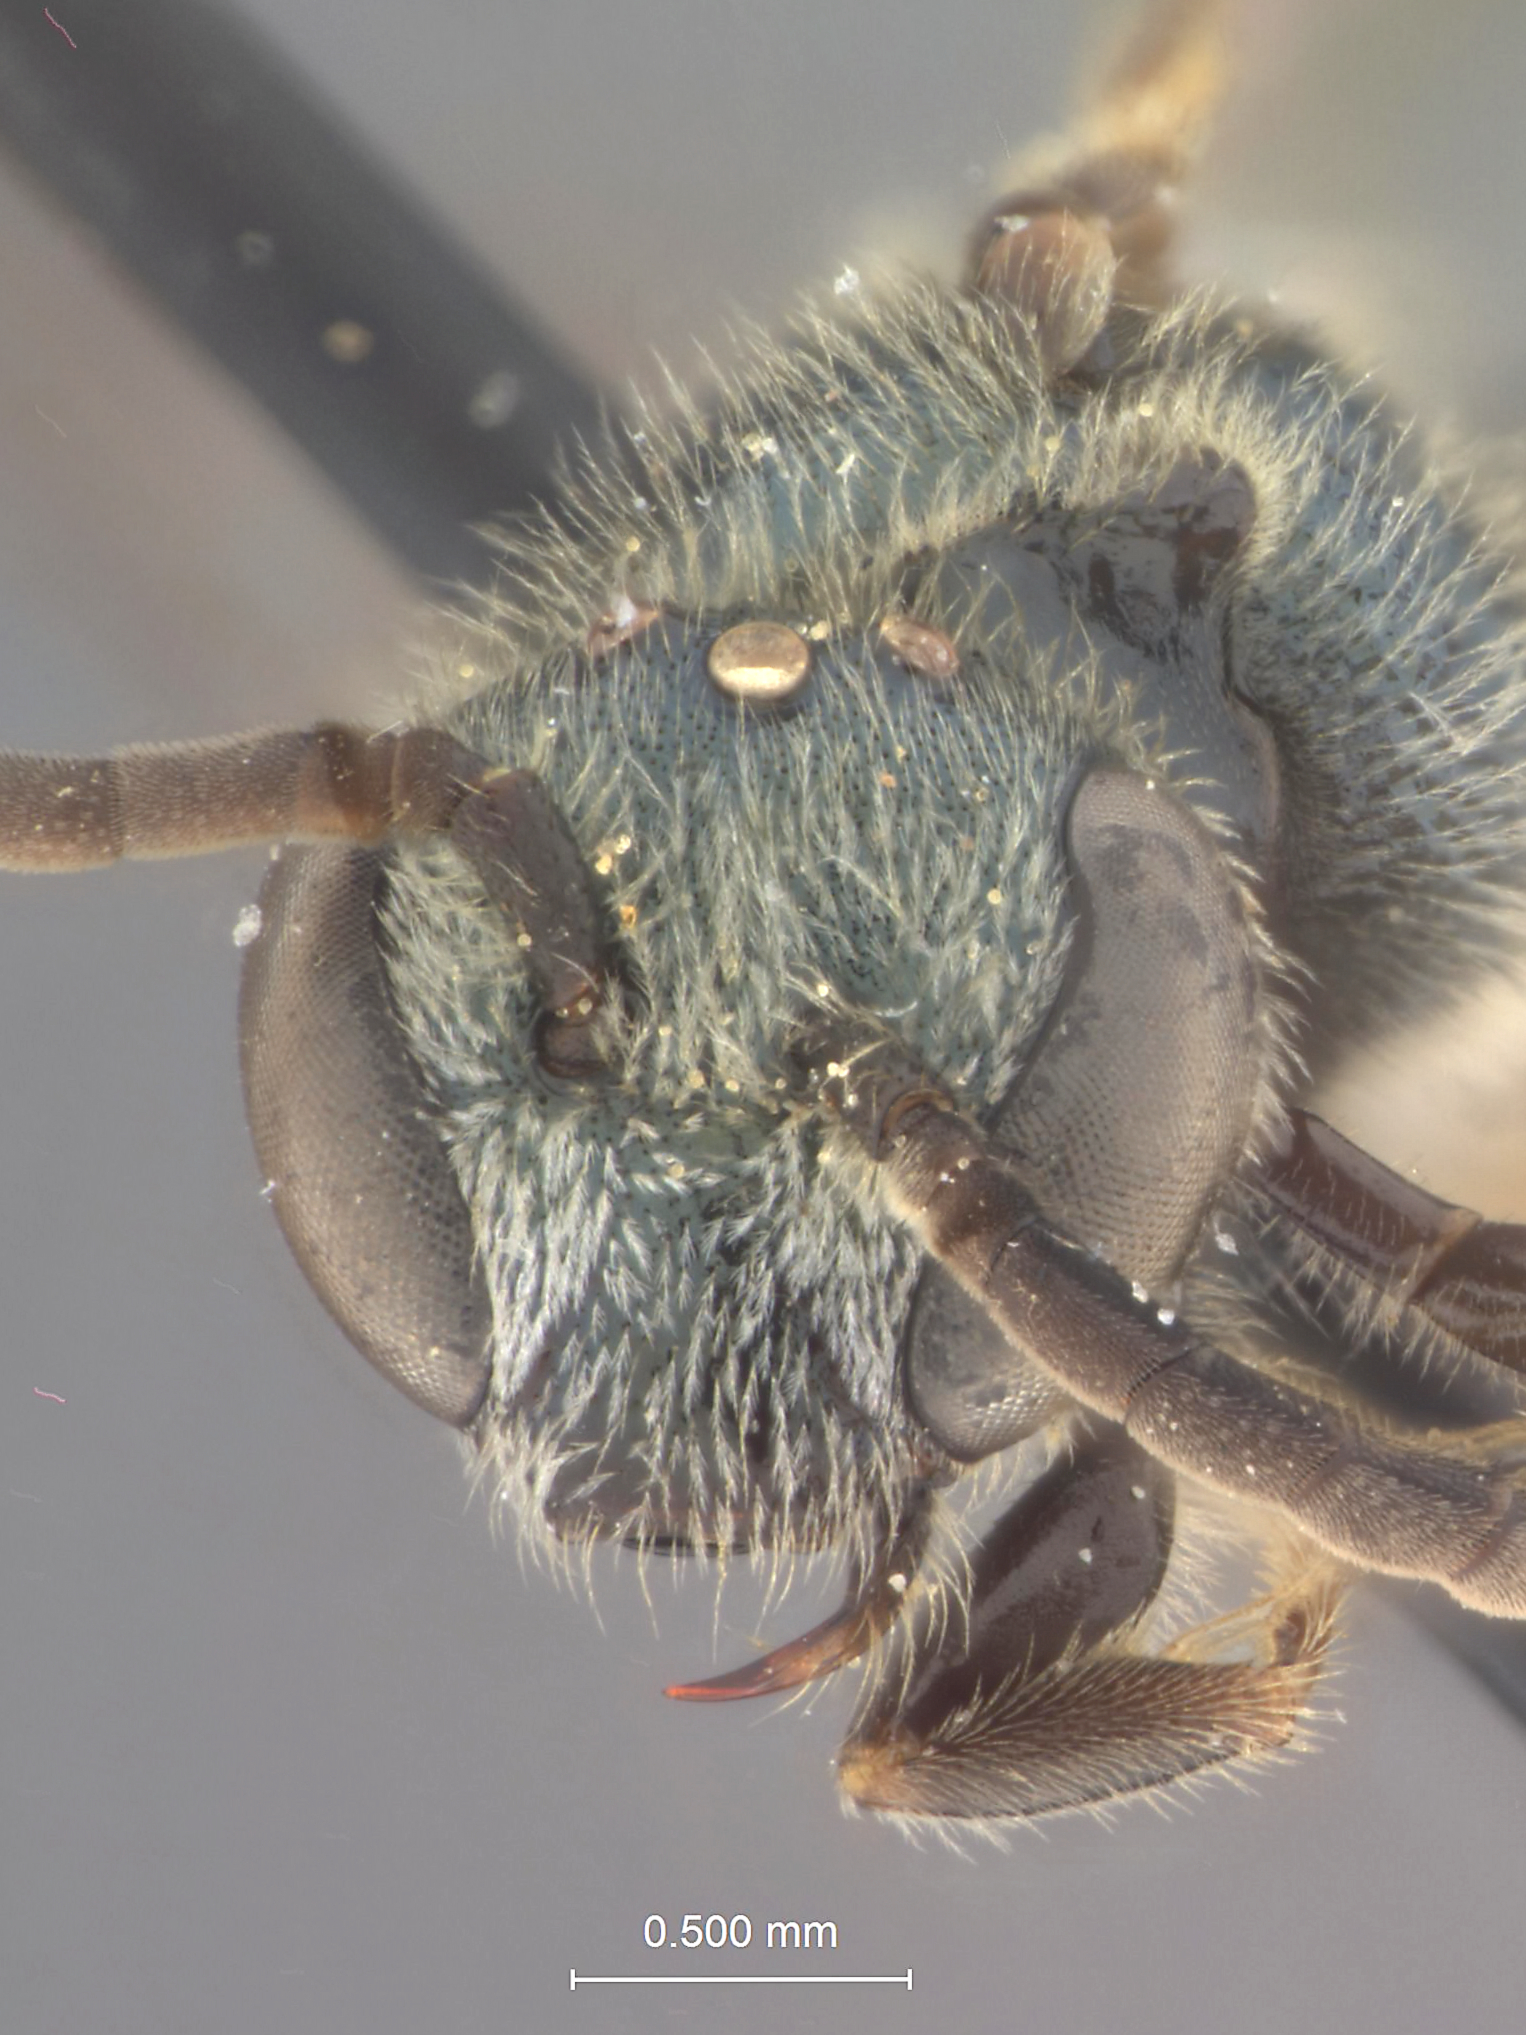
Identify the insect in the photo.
Dialictus delectatus
